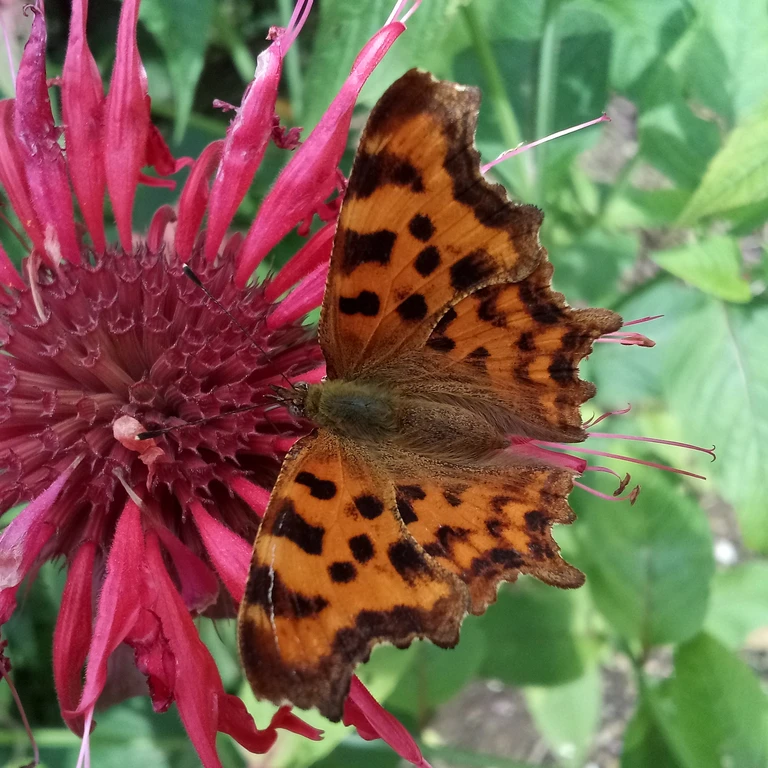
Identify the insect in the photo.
Polygonia c-album
